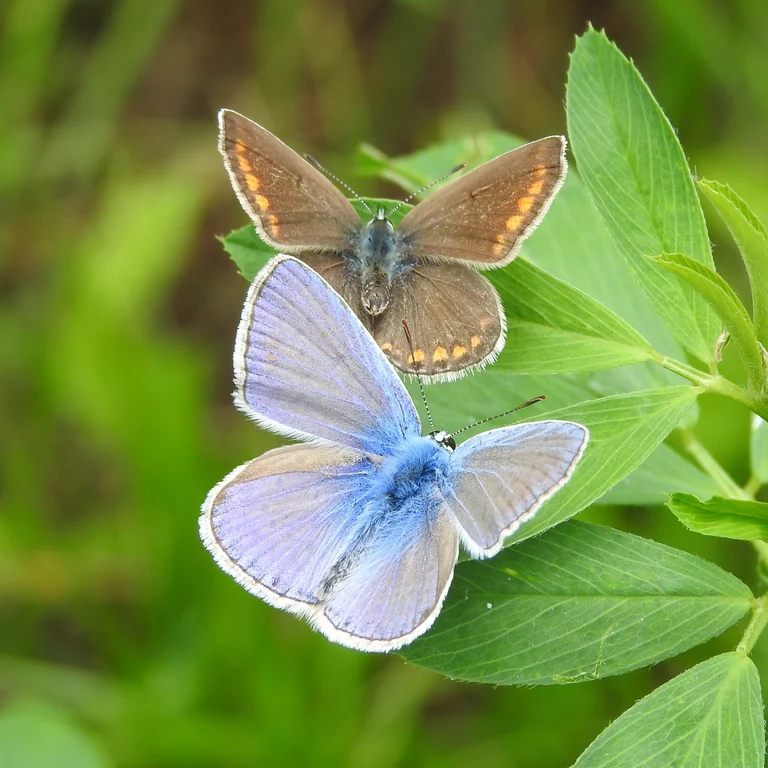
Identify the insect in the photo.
Polyommatus icarus
